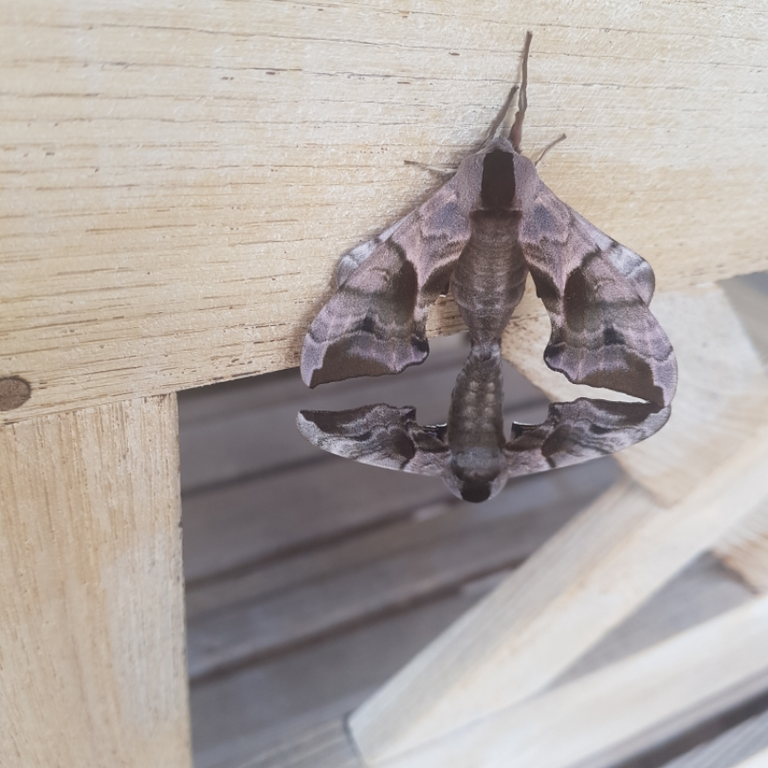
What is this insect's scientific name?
Smerinthus ocellata
